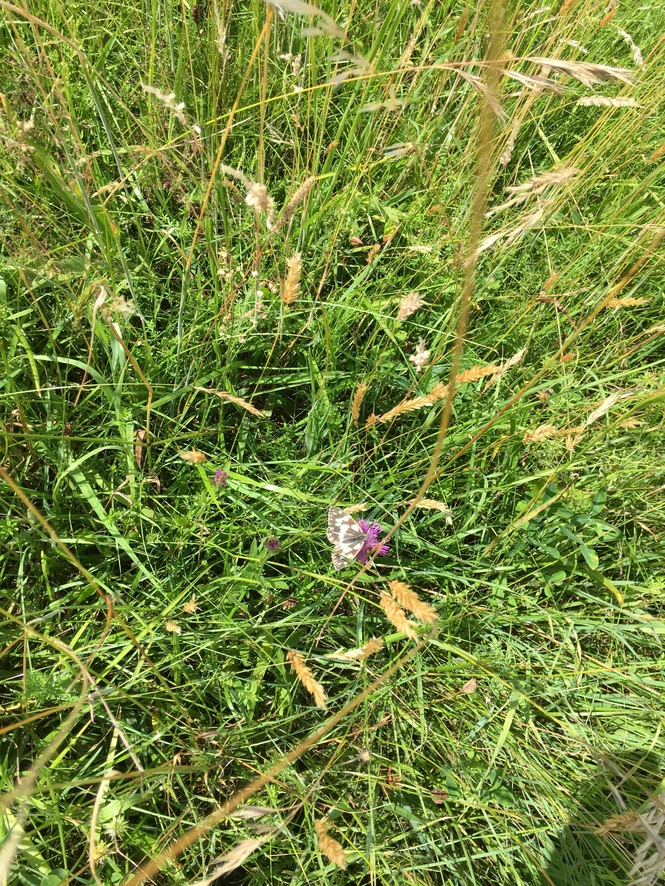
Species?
Melanargia galathea
